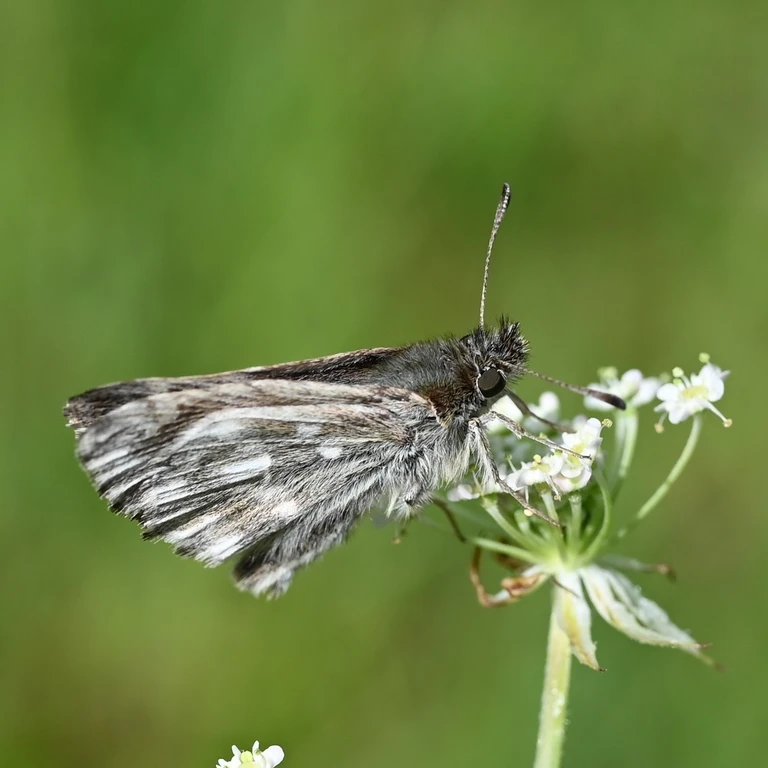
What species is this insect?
Muschampia floccifera (also Carcharodus floccifera)
